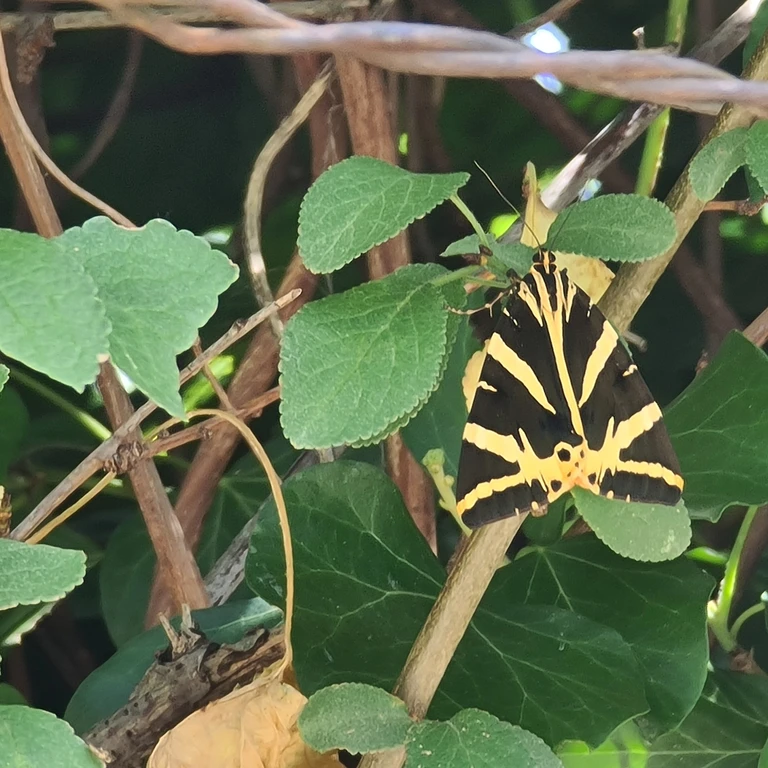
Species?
Euplagia quadripunctaria
